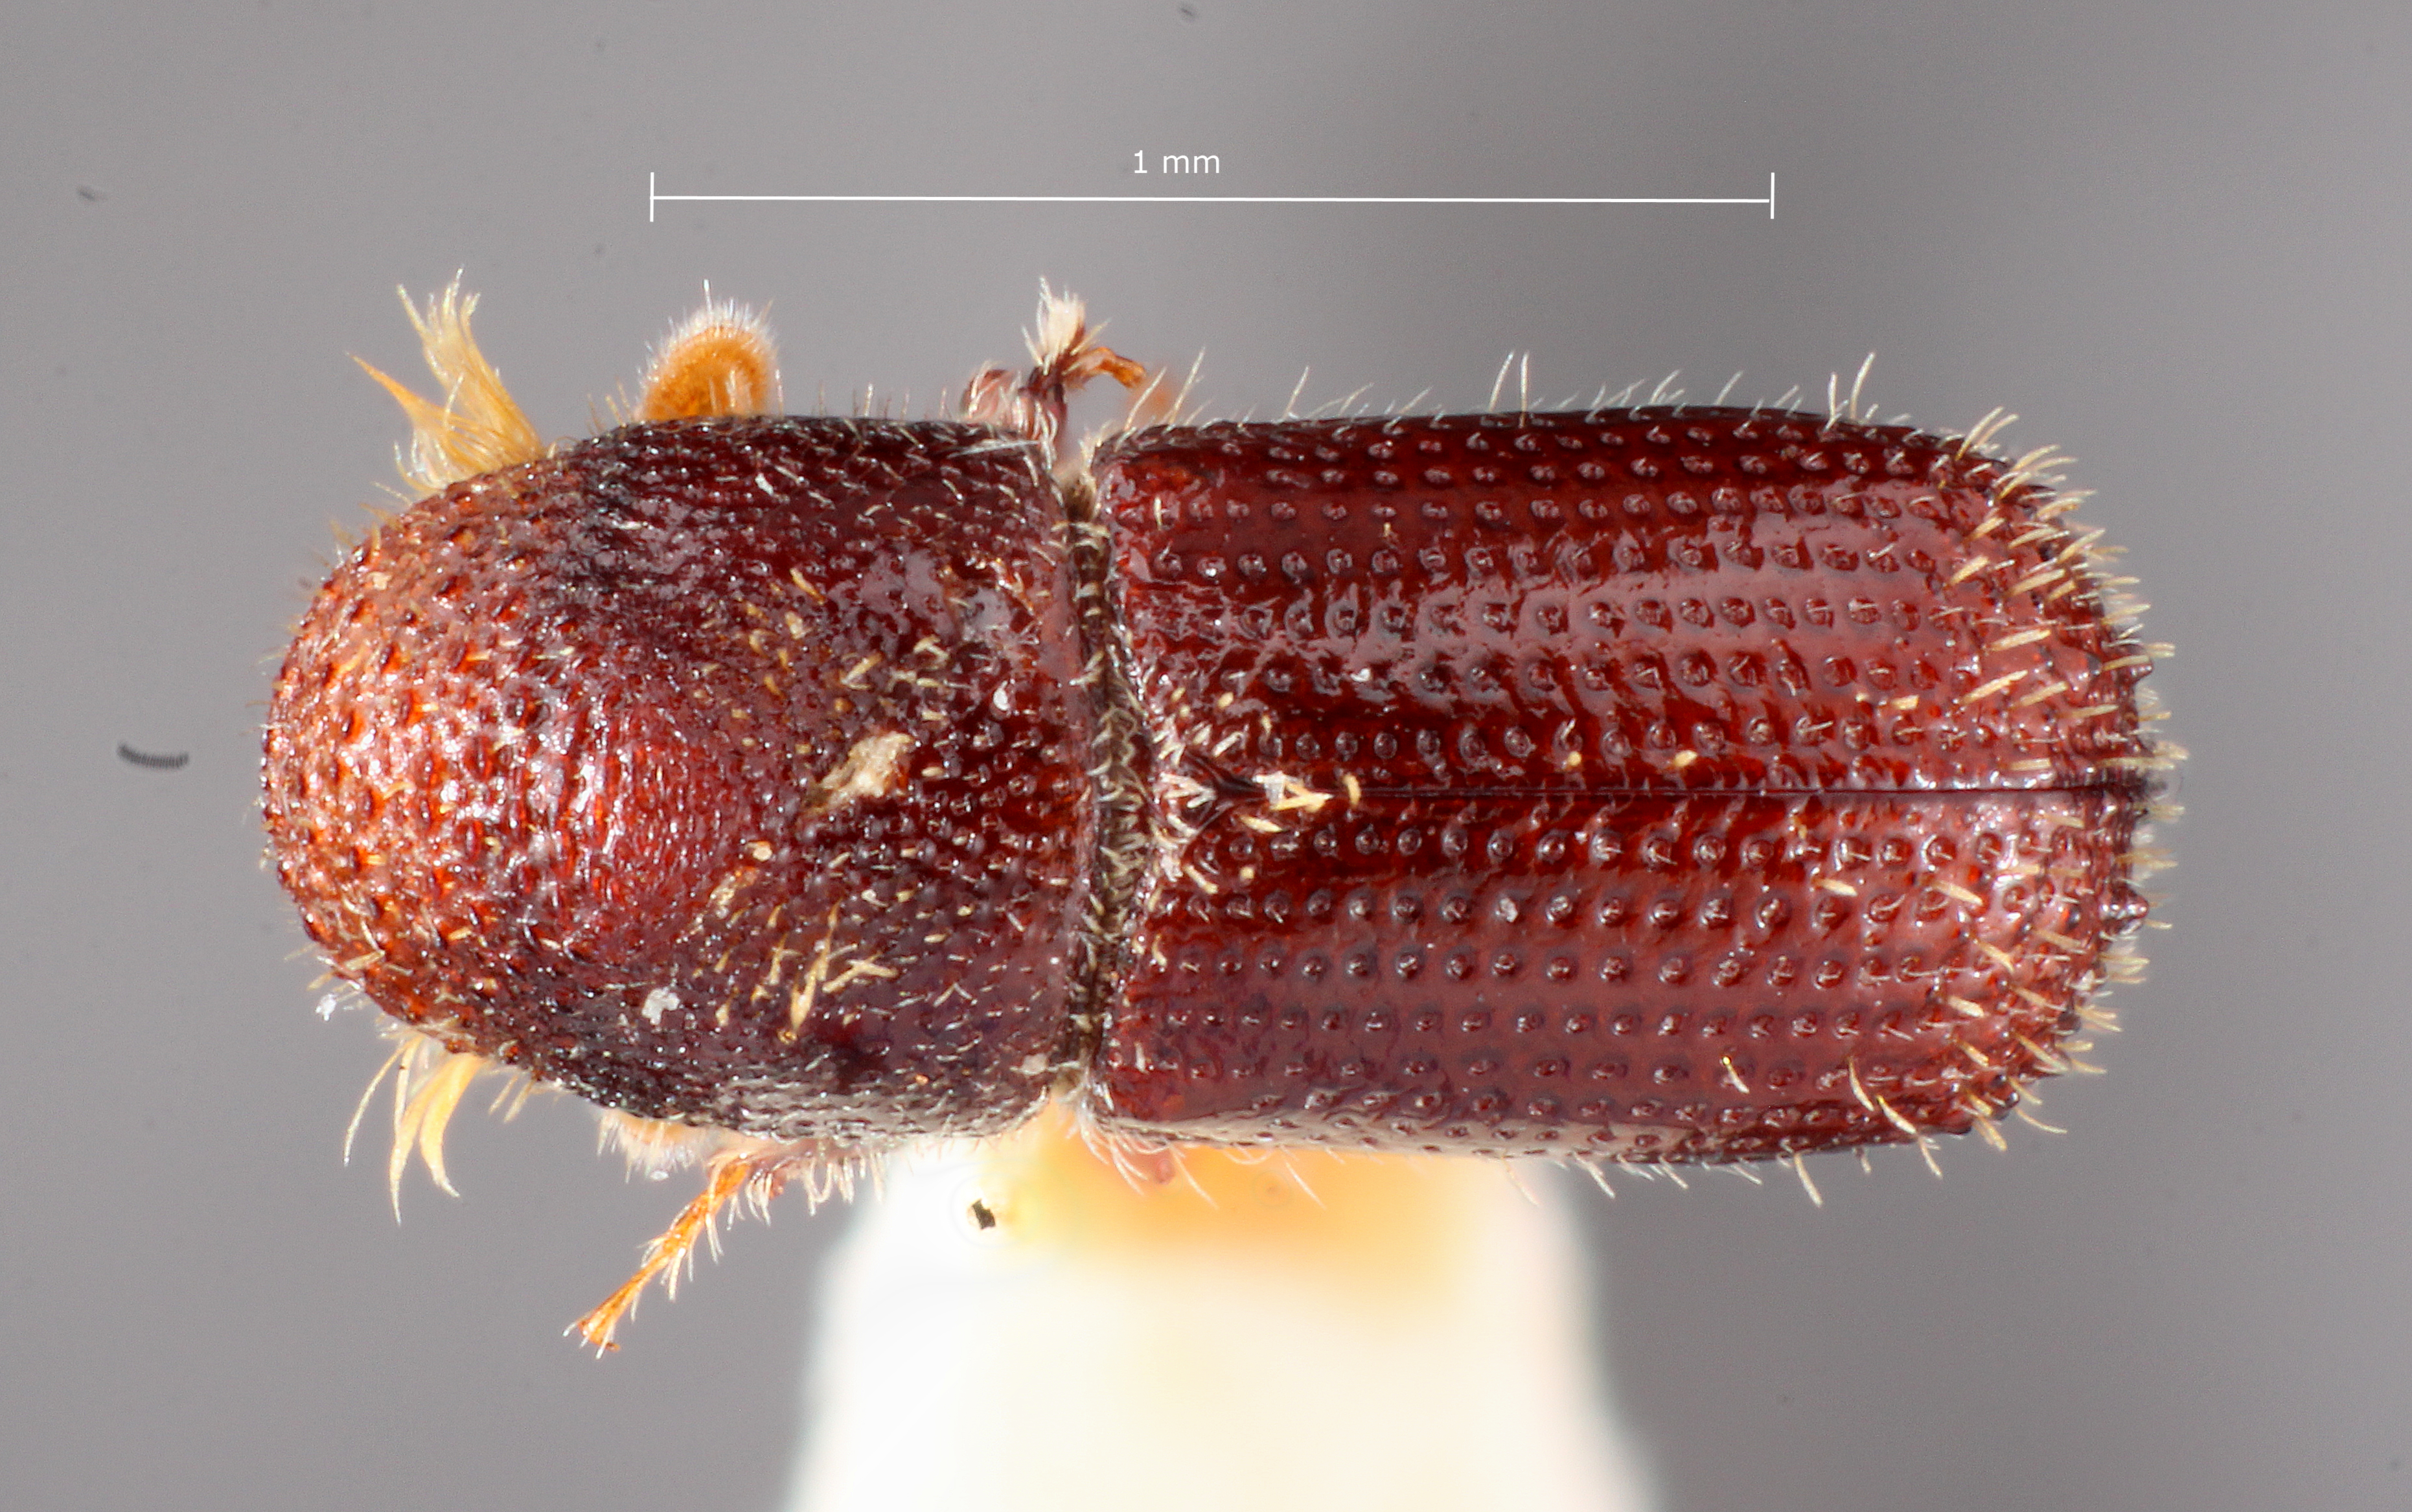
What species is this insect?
Micracis cubensis
